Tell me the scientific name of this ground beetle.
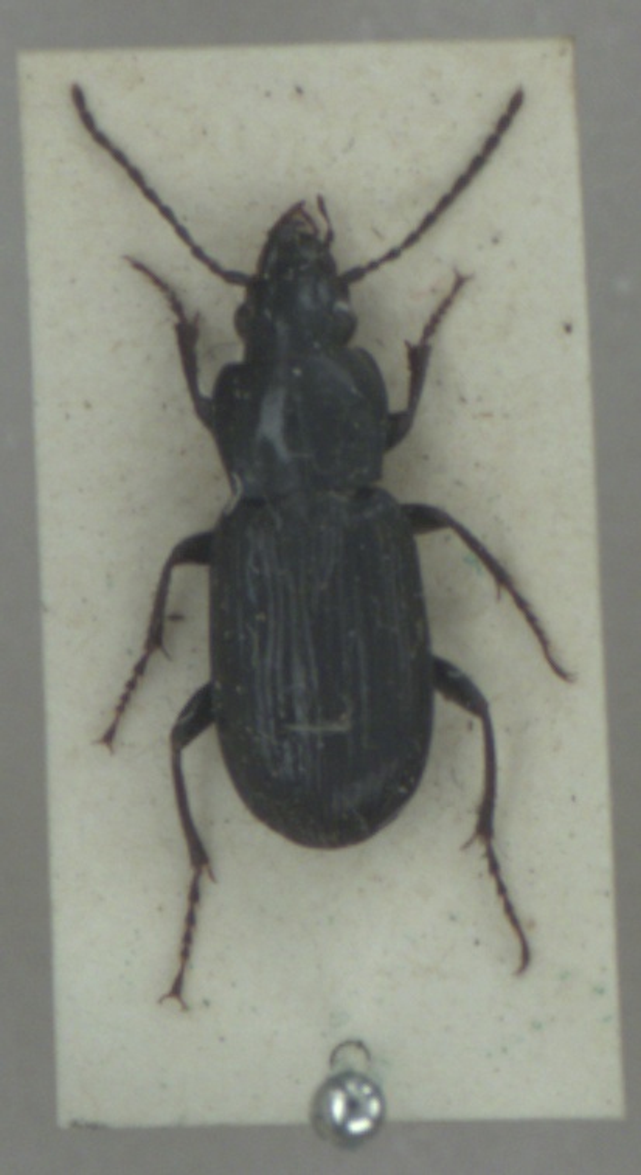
Pterostichus anthracinus
